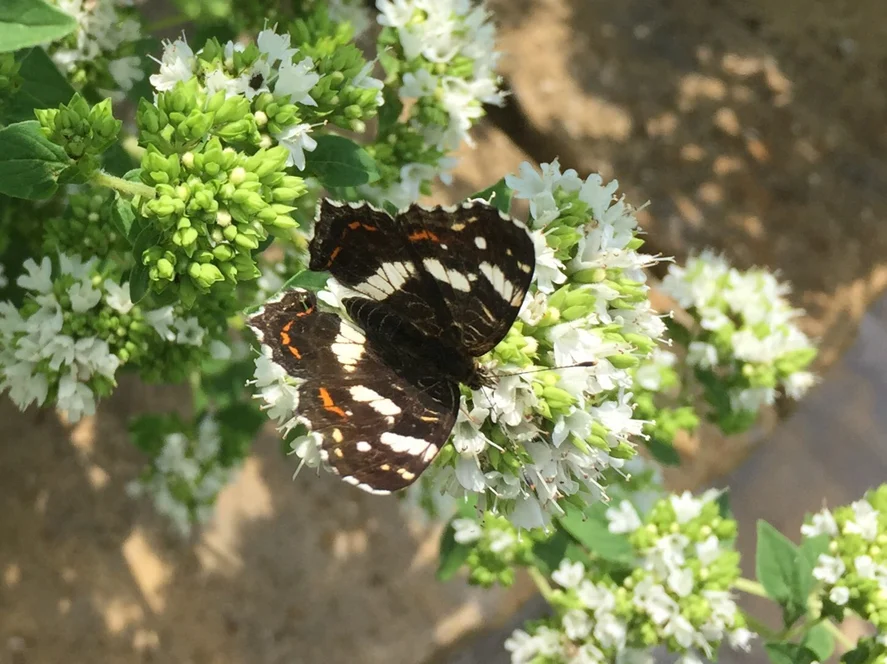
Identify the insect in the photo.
Araschnia levana
